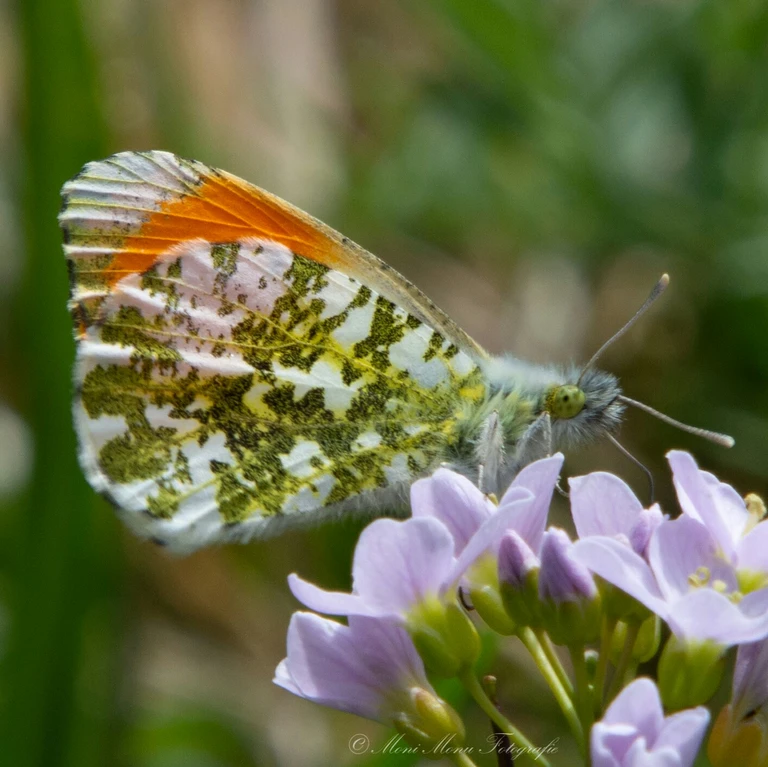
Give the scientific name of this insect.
Anthocharis cardamines
